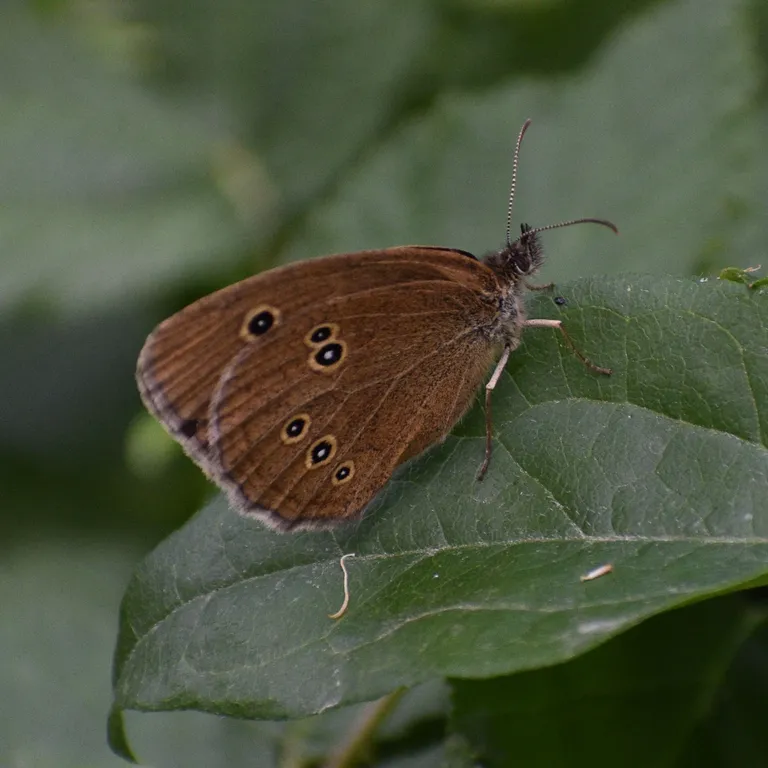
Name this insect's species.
Aphantopus hyperantus
